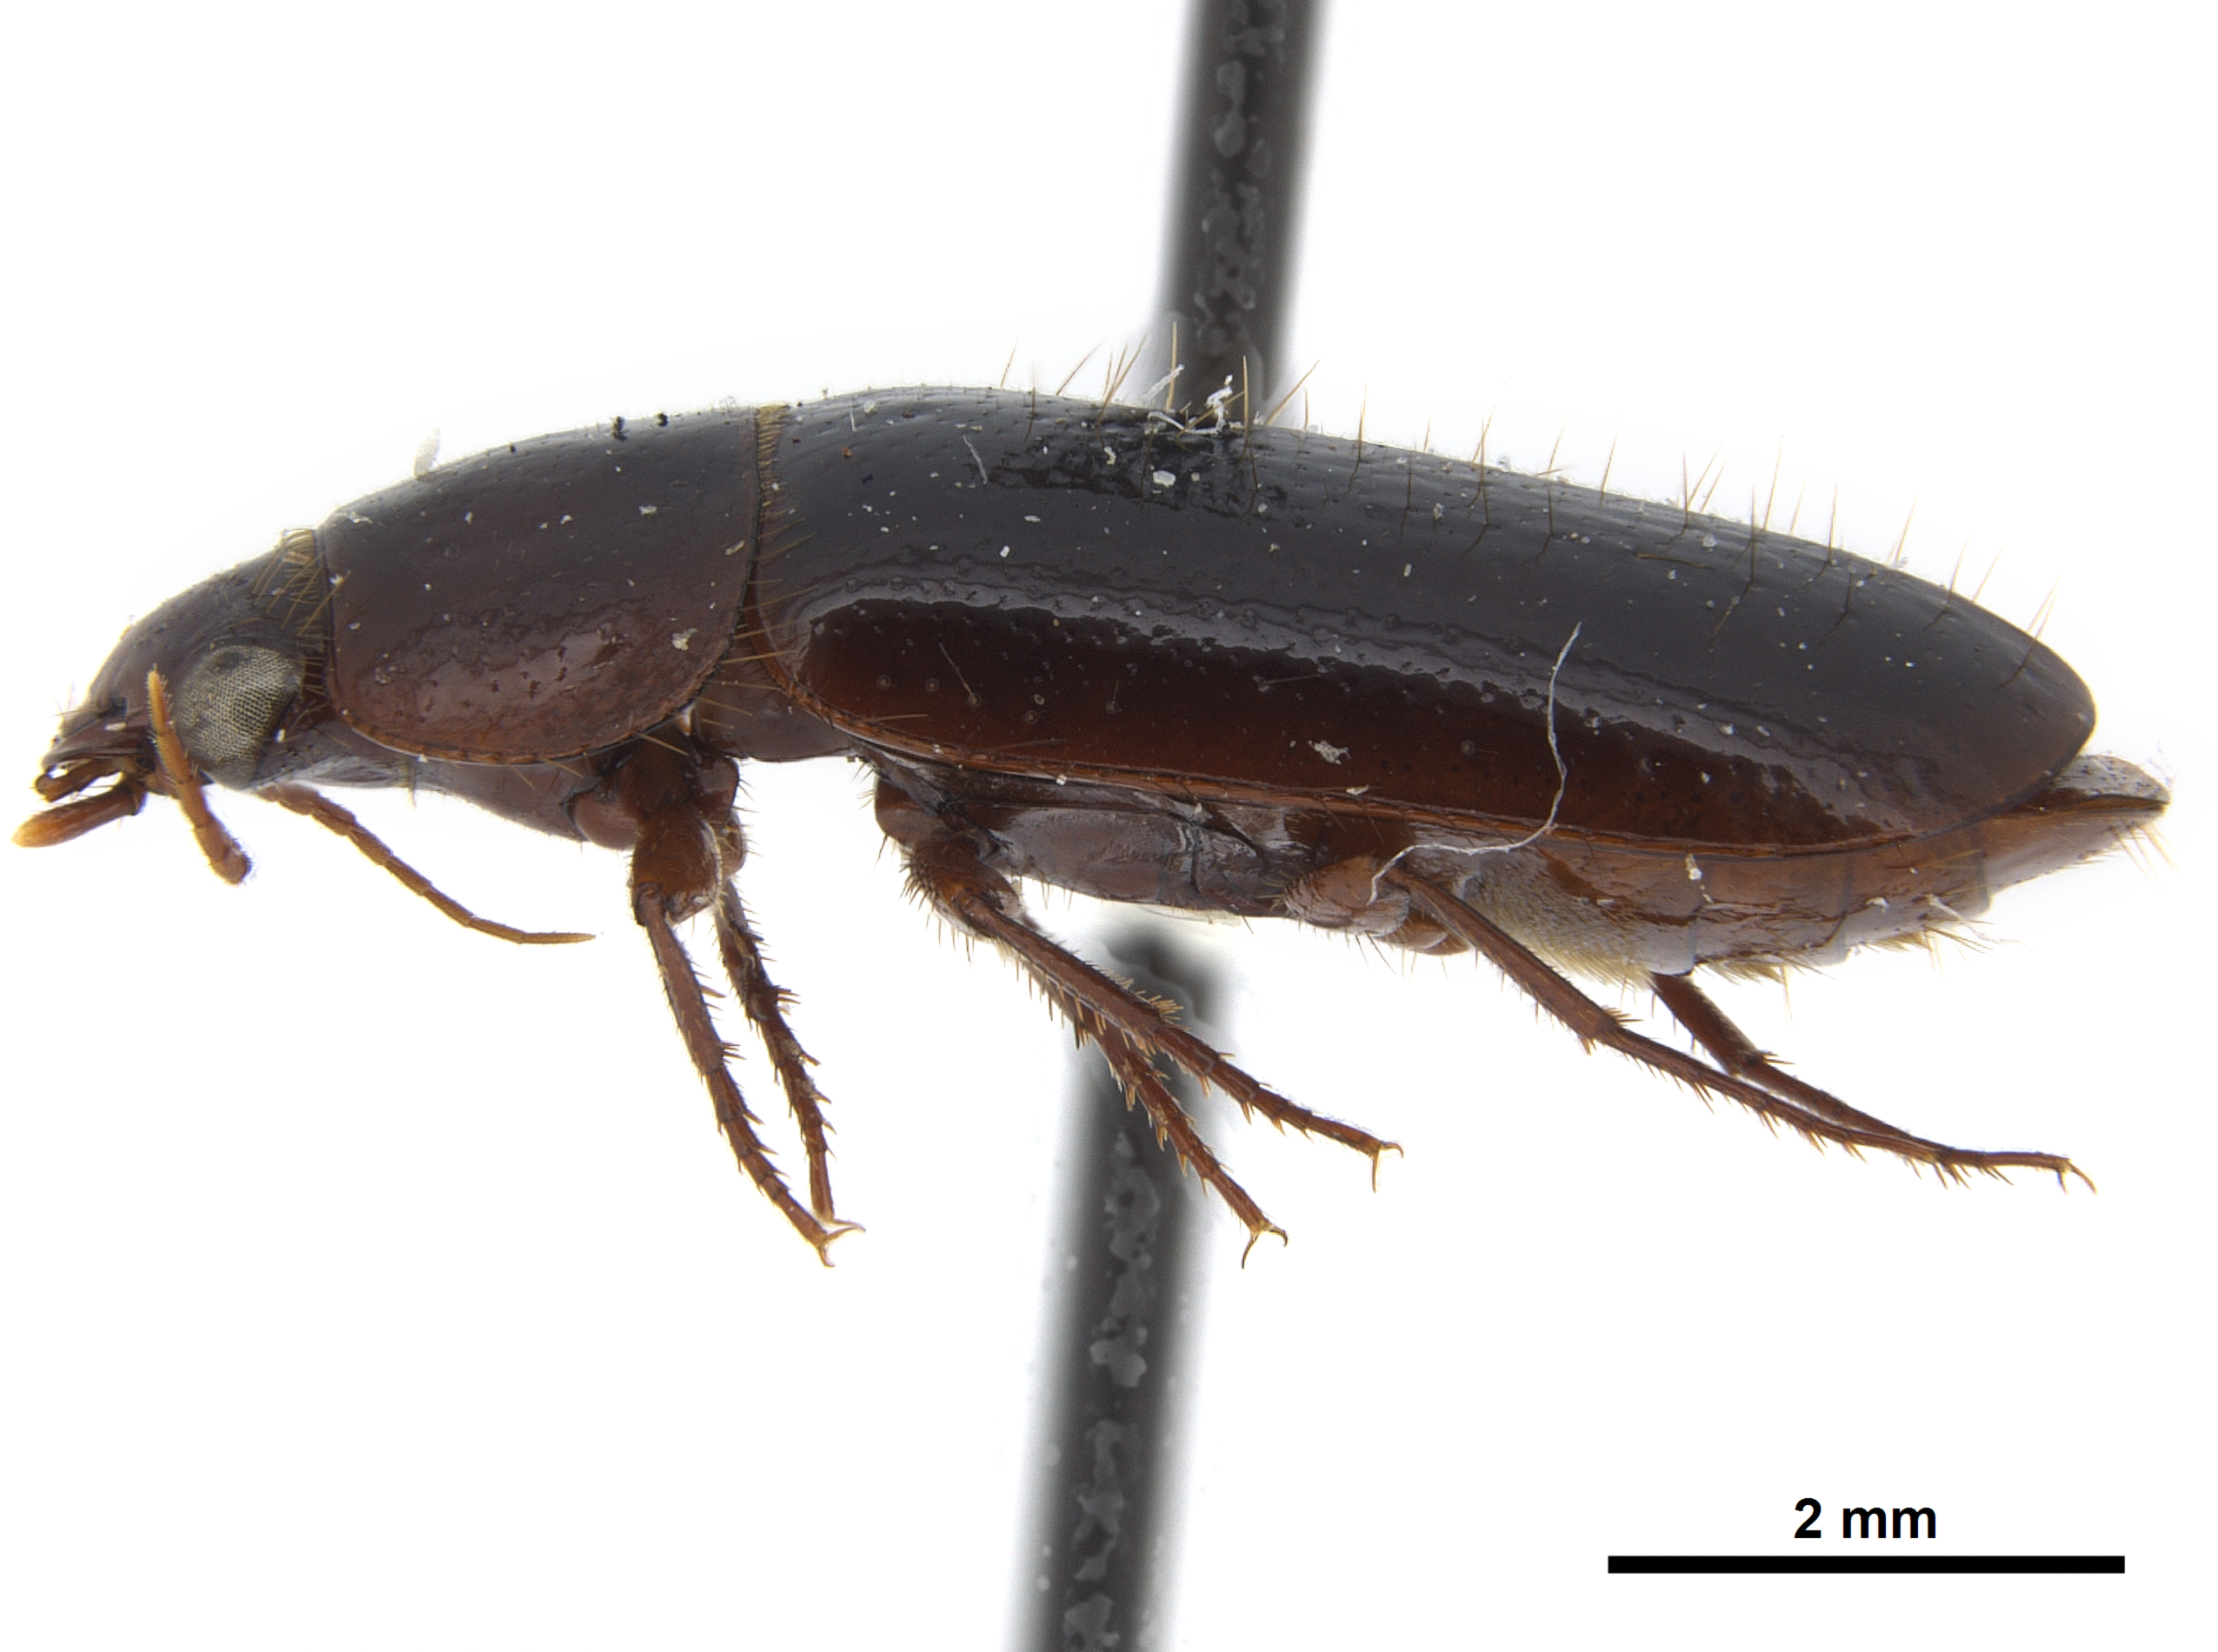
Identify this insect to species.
Pseudomorpha champlaini
